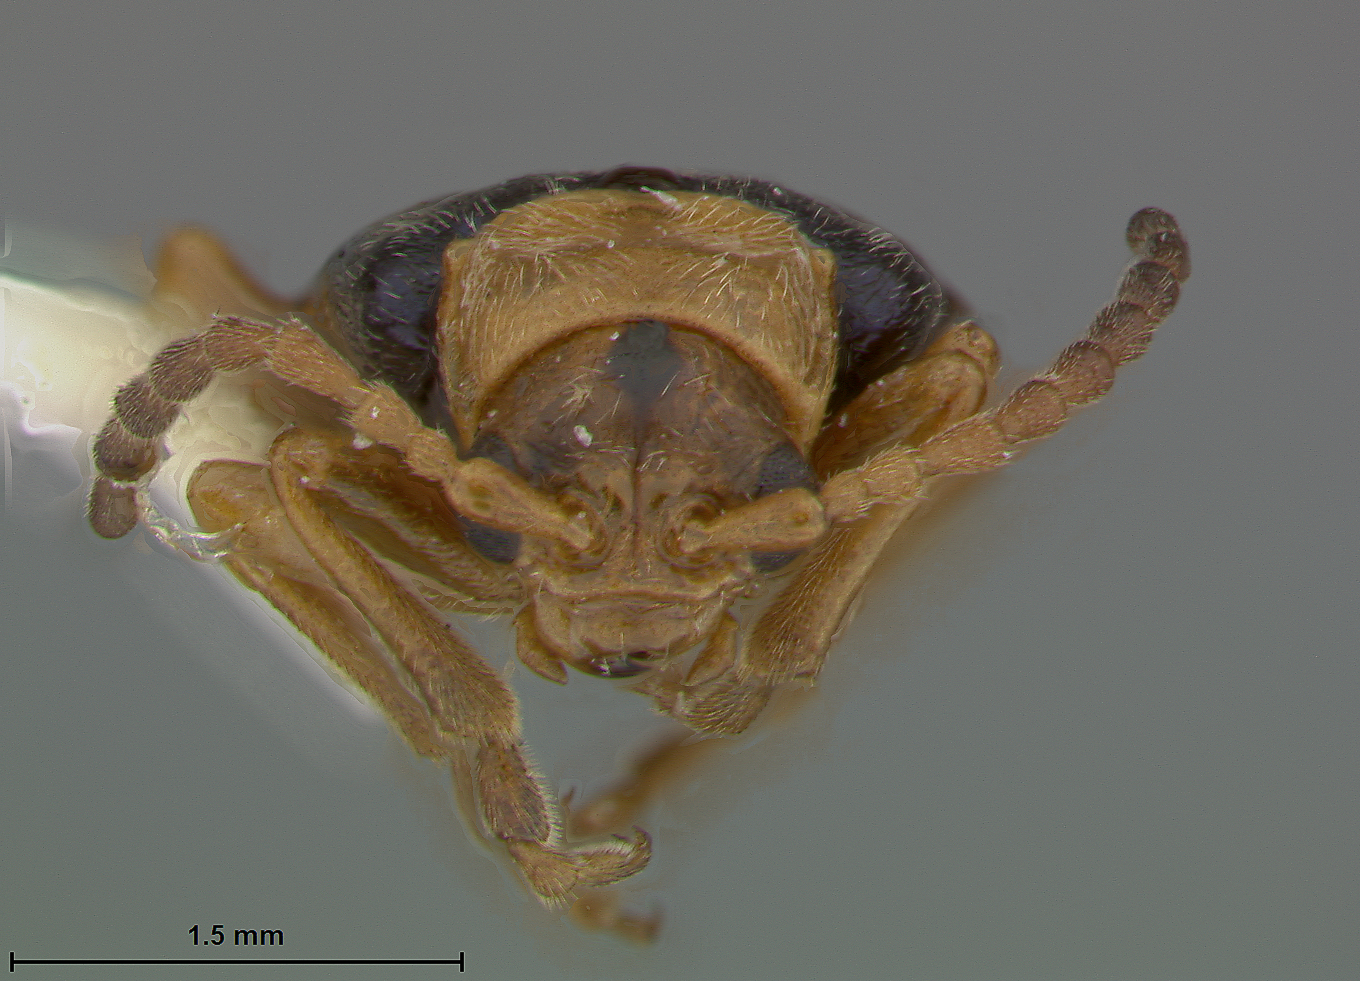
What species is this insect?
Phyllobrotica blakeae
